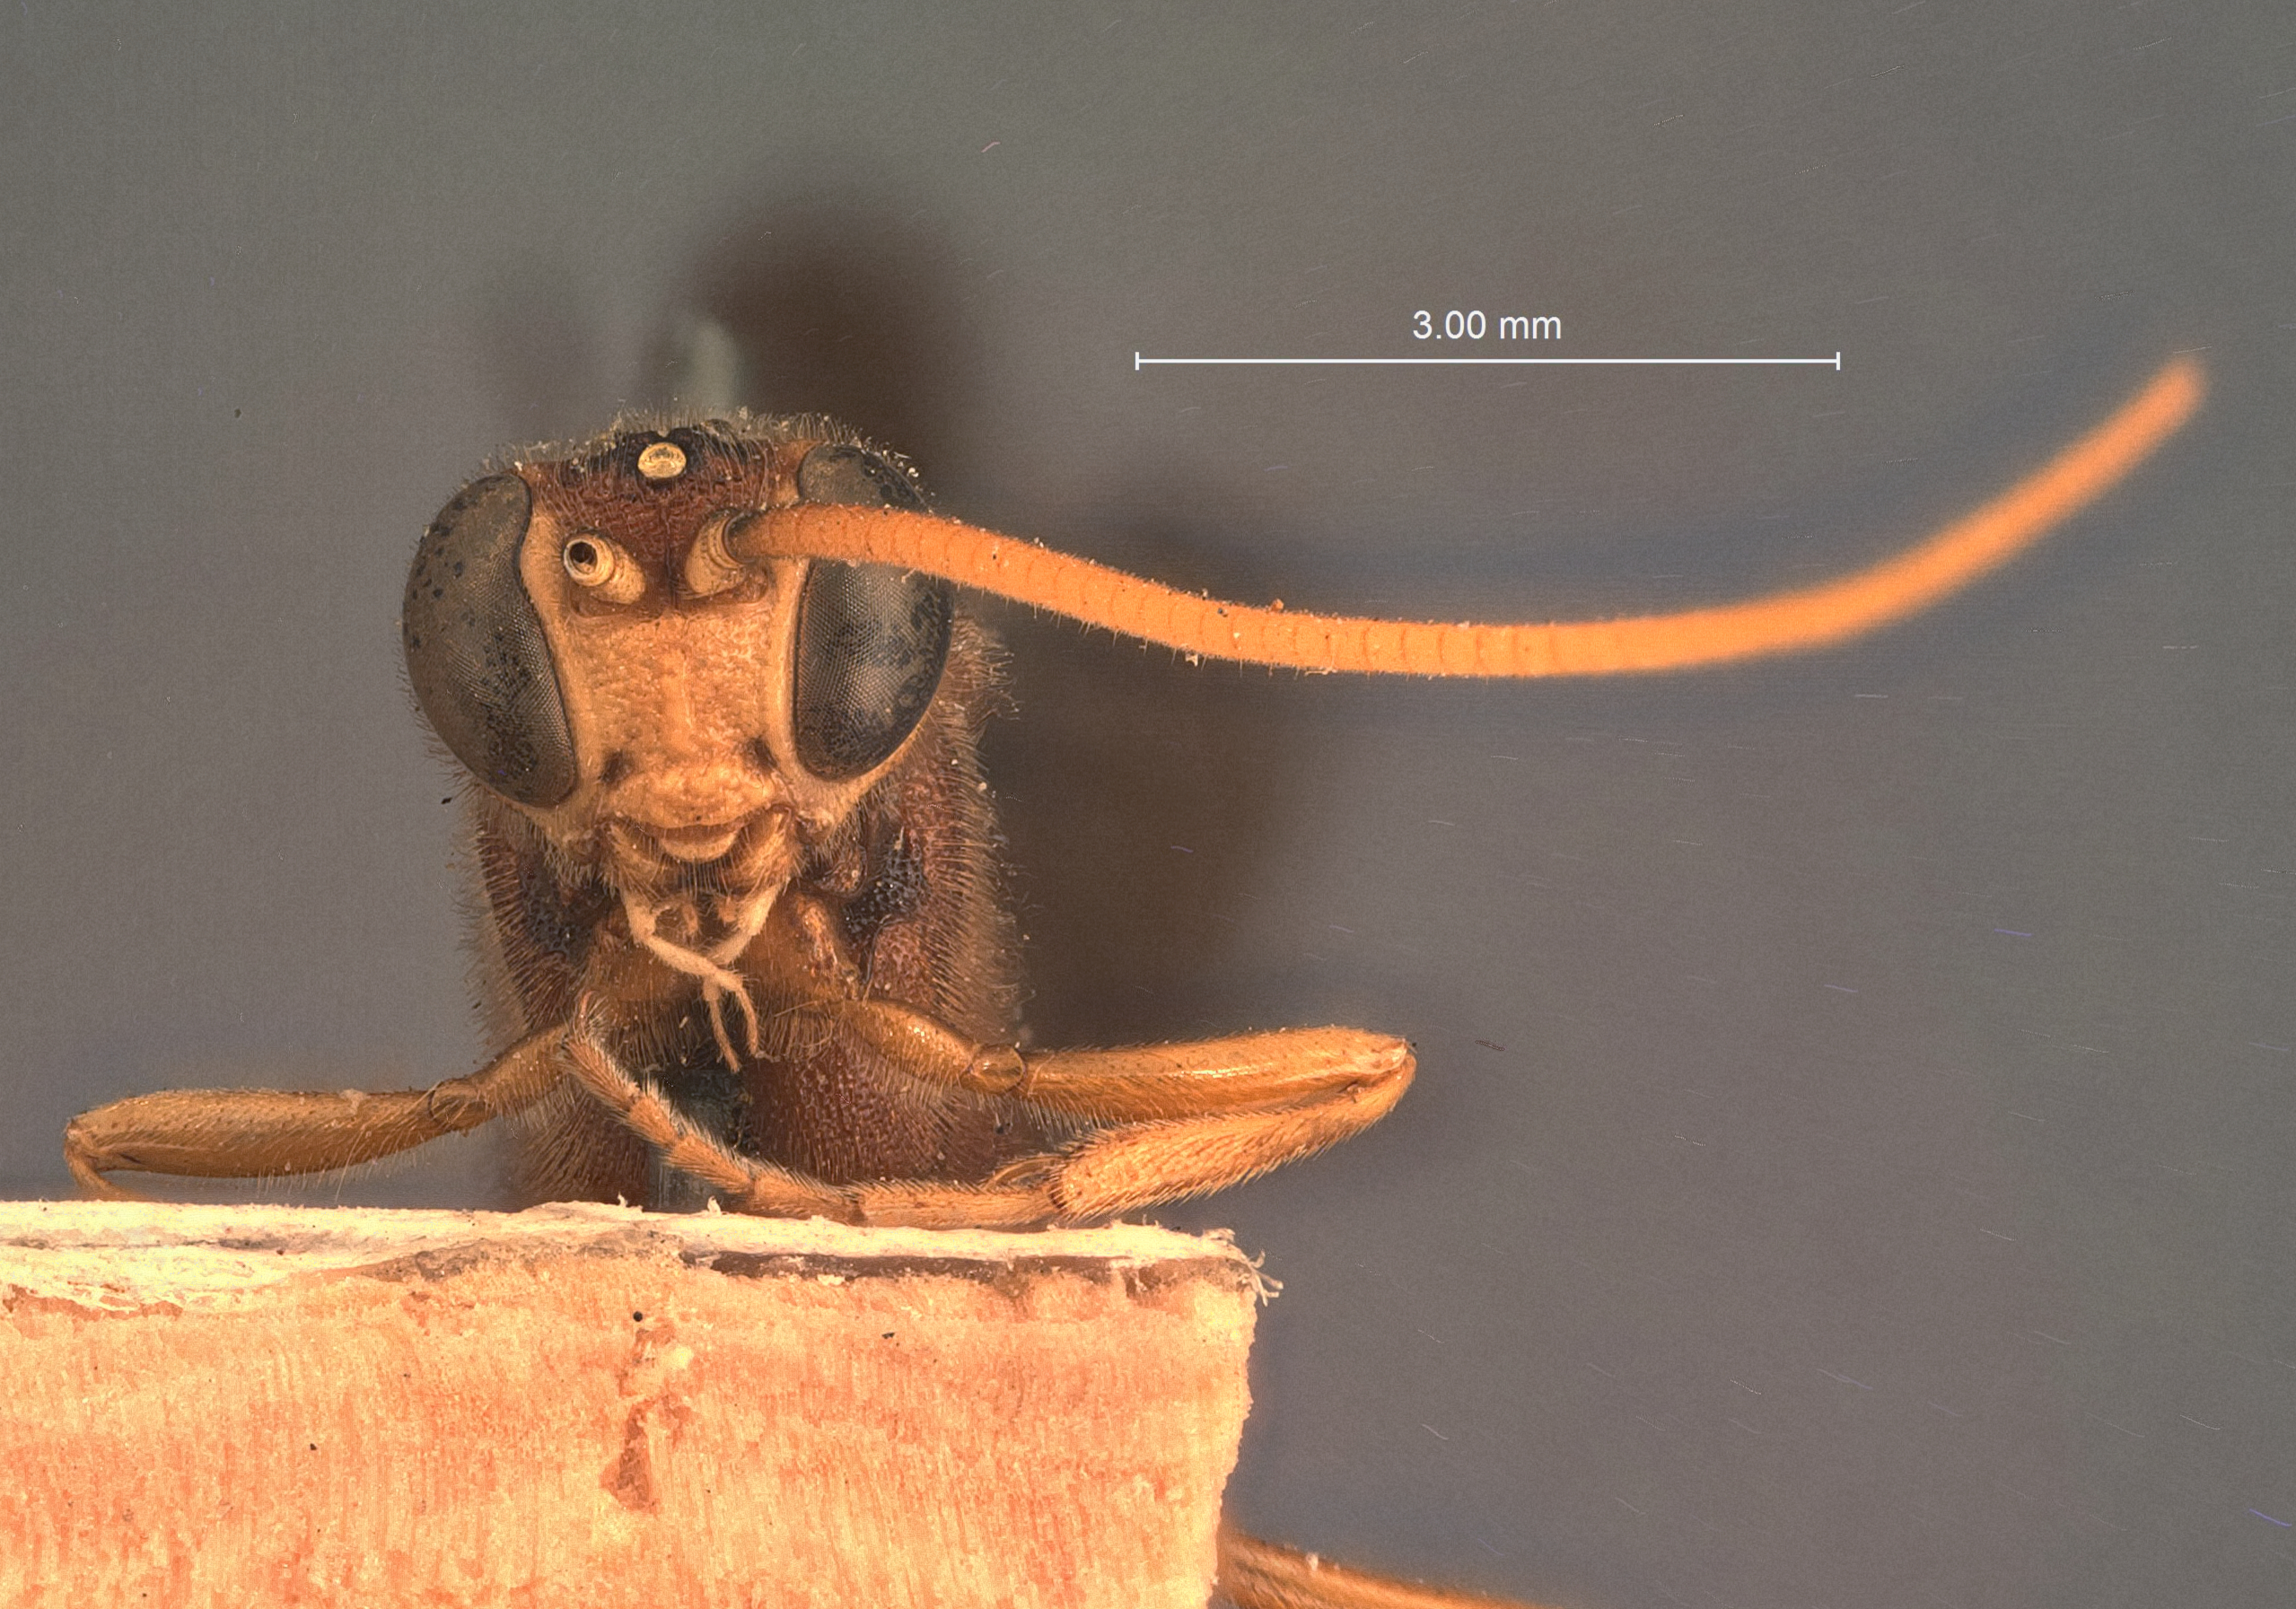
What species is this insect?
Exochilum texanum
